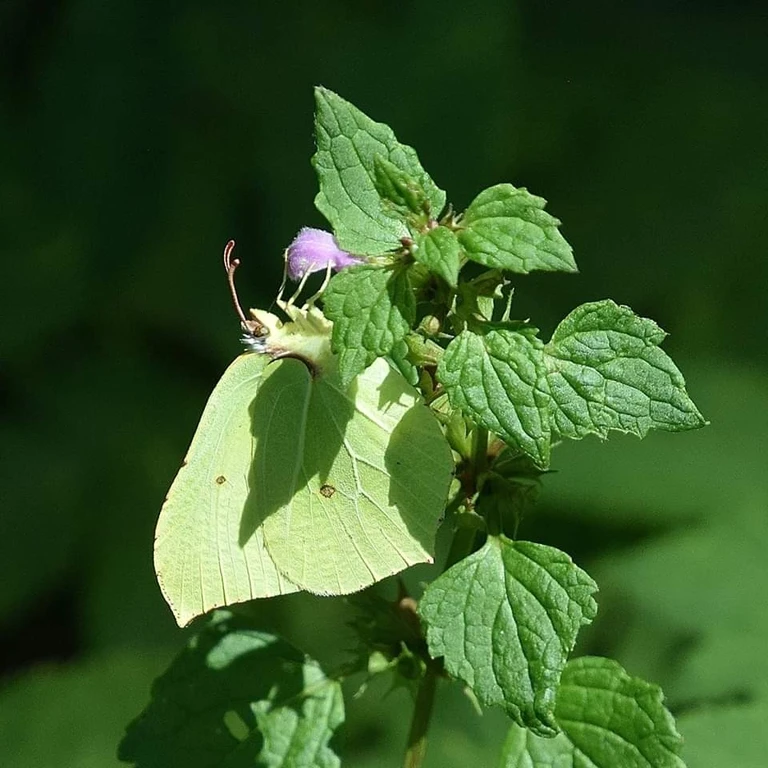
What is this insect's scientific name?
Gonepteryx rhamni
